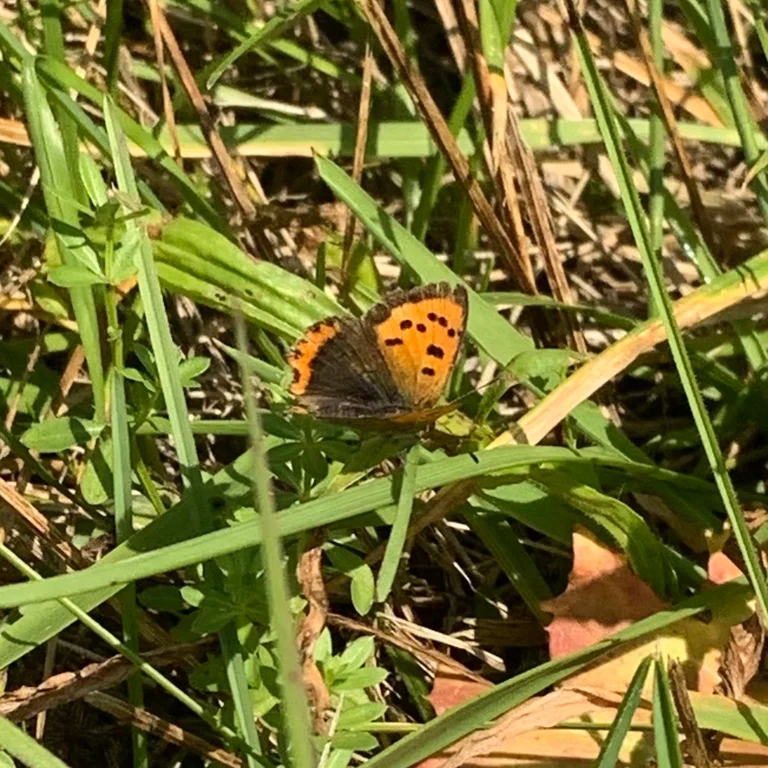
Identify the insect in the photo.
Lycaena phlaeas
